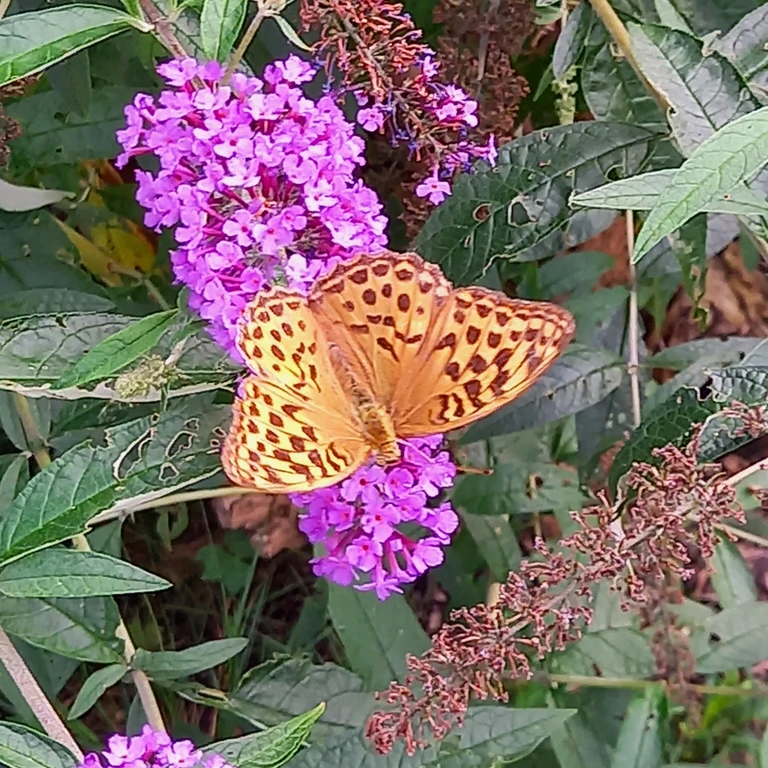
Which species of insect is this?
Argynnis paphia
